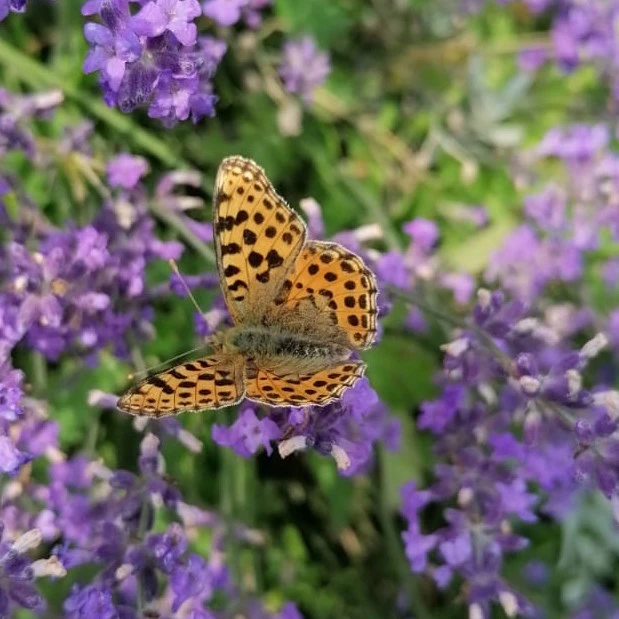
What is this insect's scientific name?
Issoria lathonia
